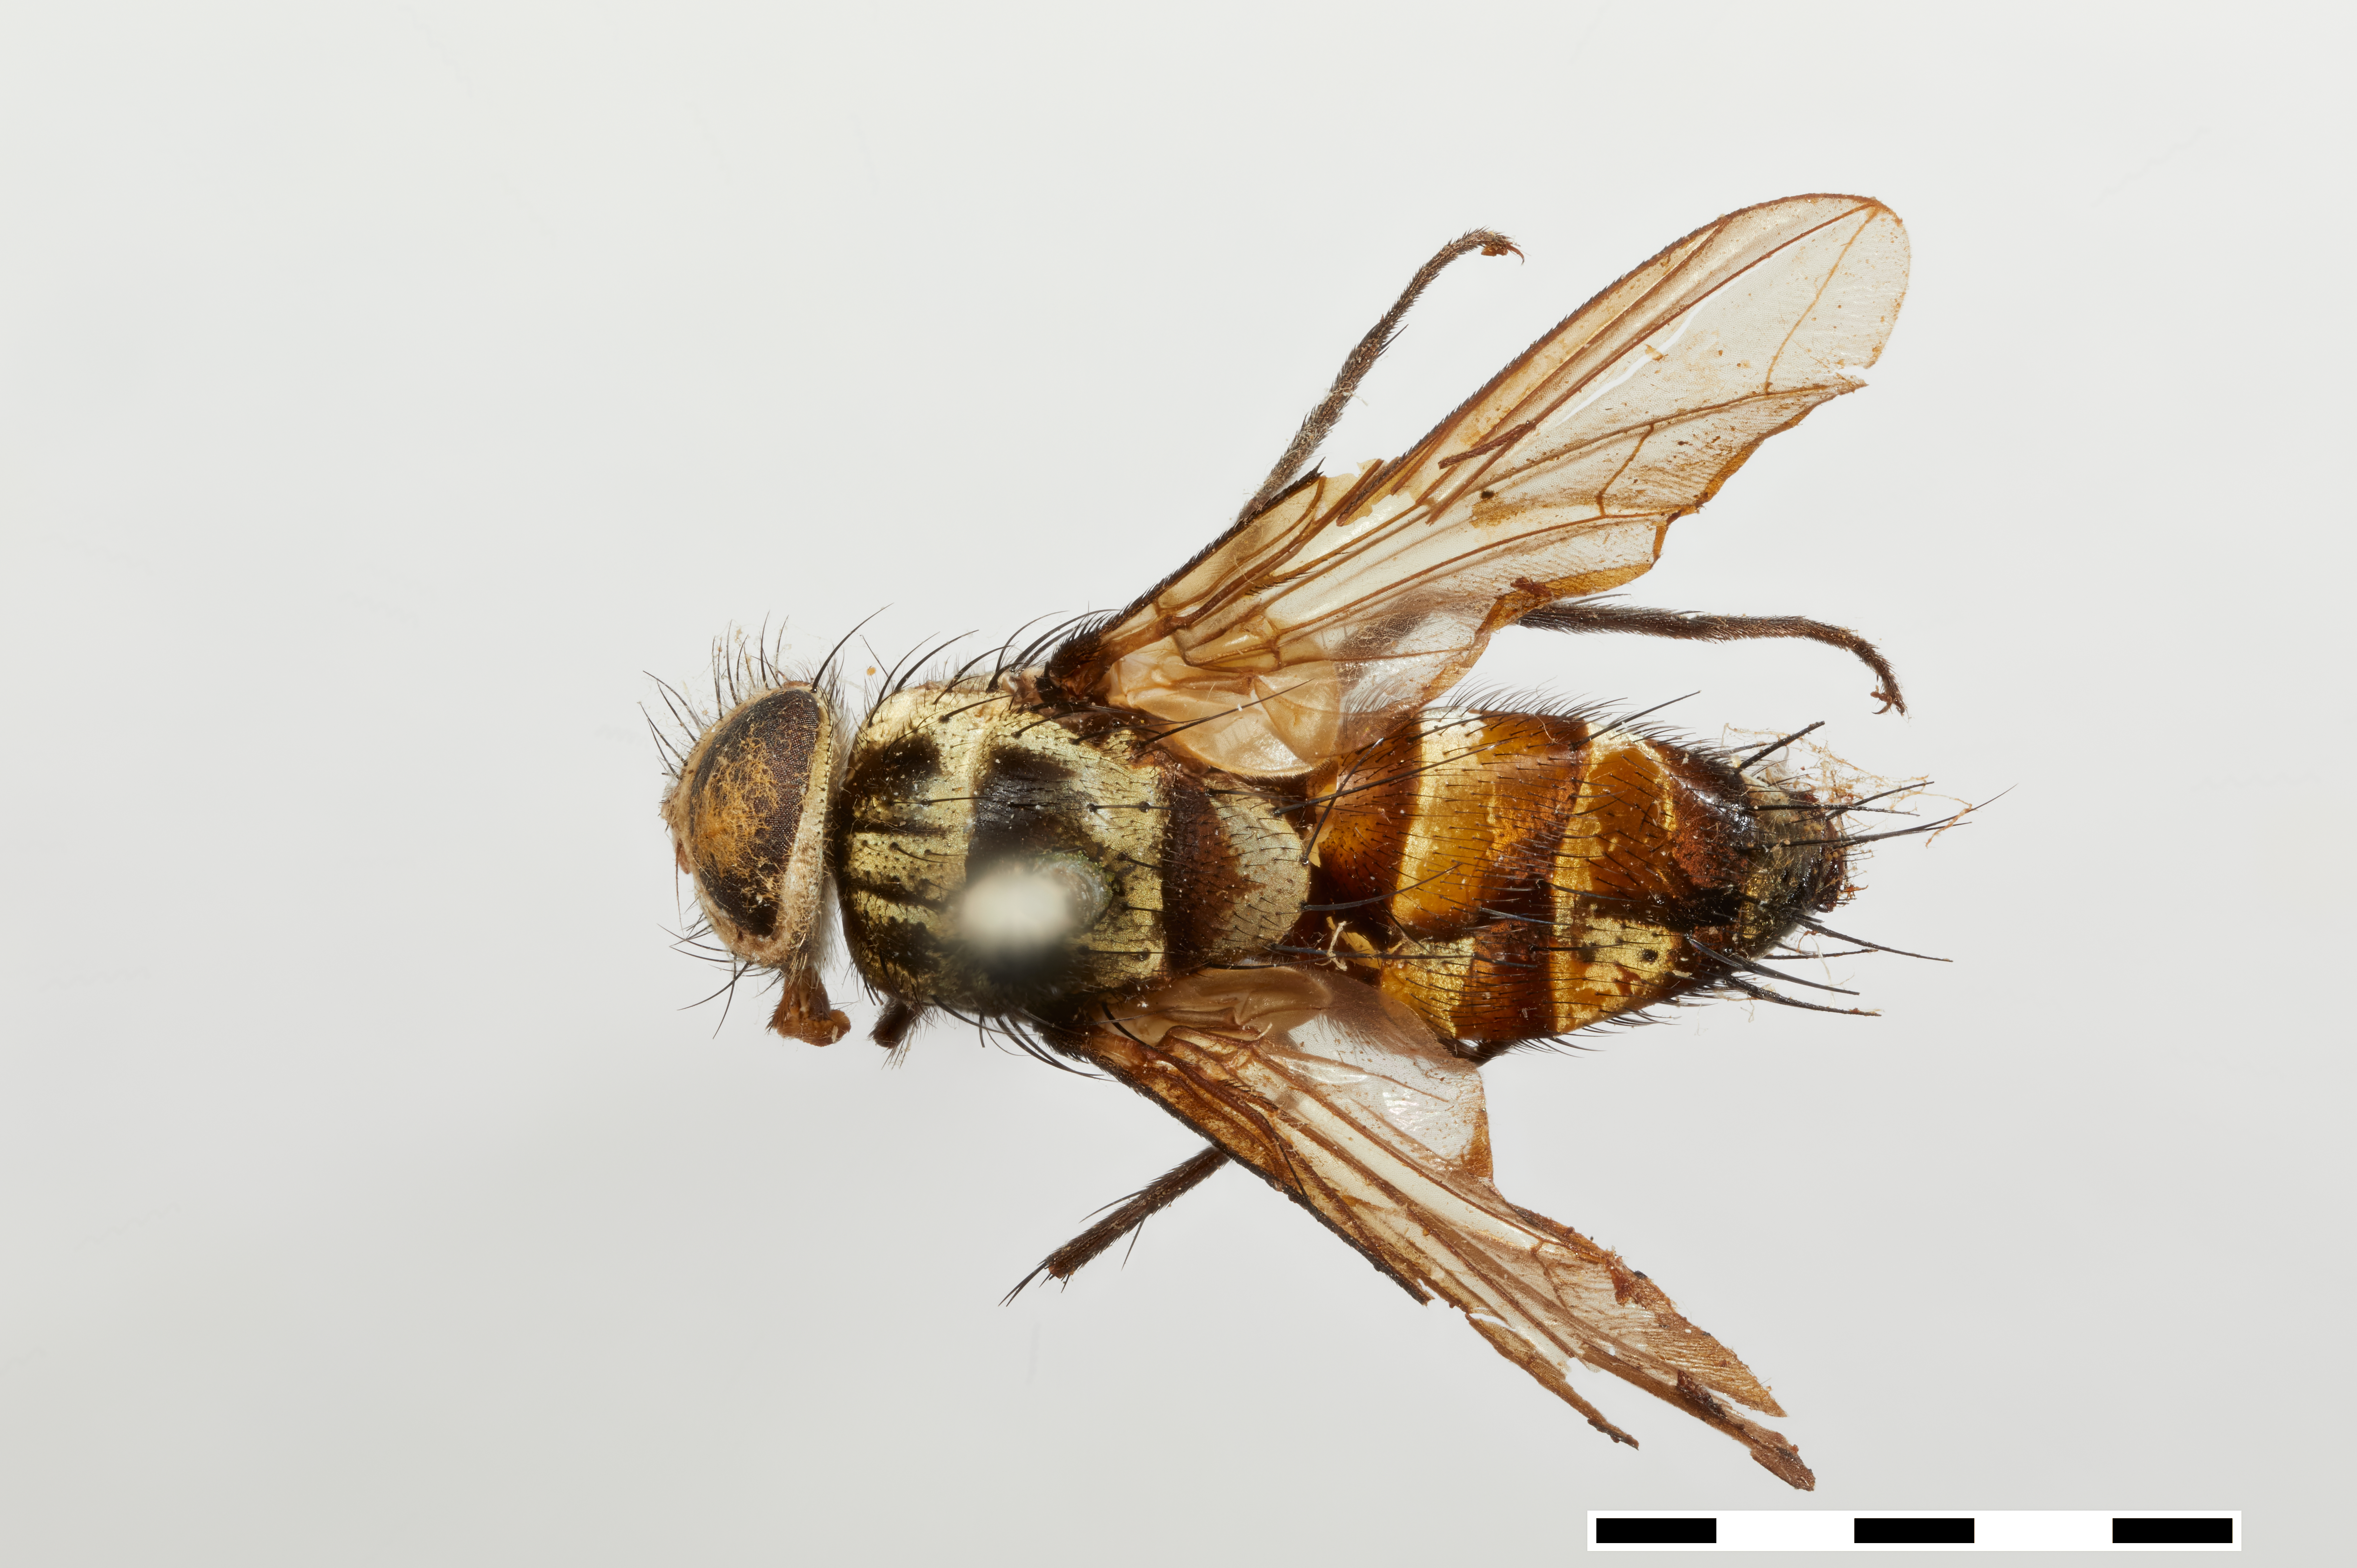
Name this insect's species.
Medinacemyia sibuyana
